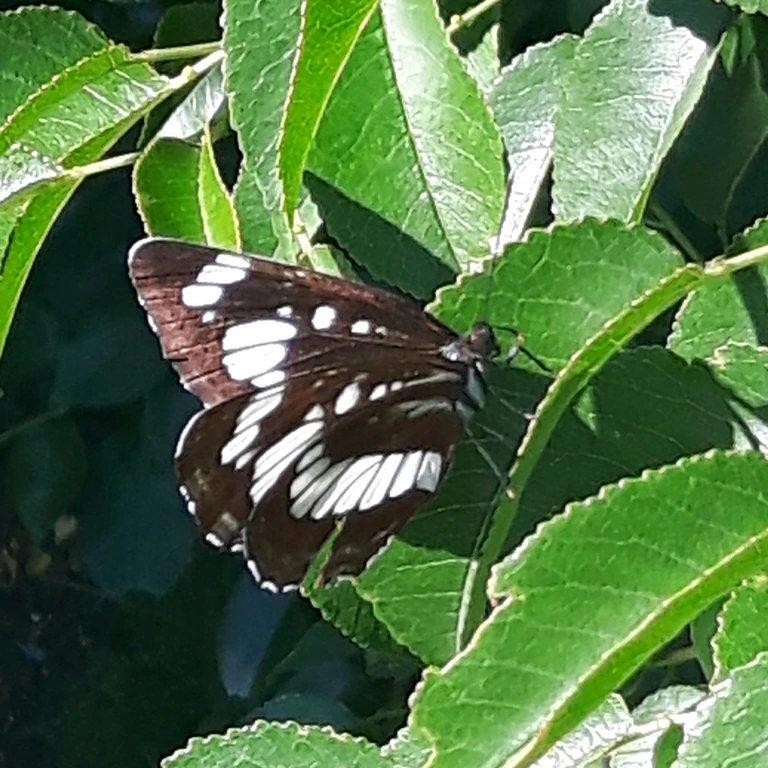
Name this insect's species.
Neptis rivularis
